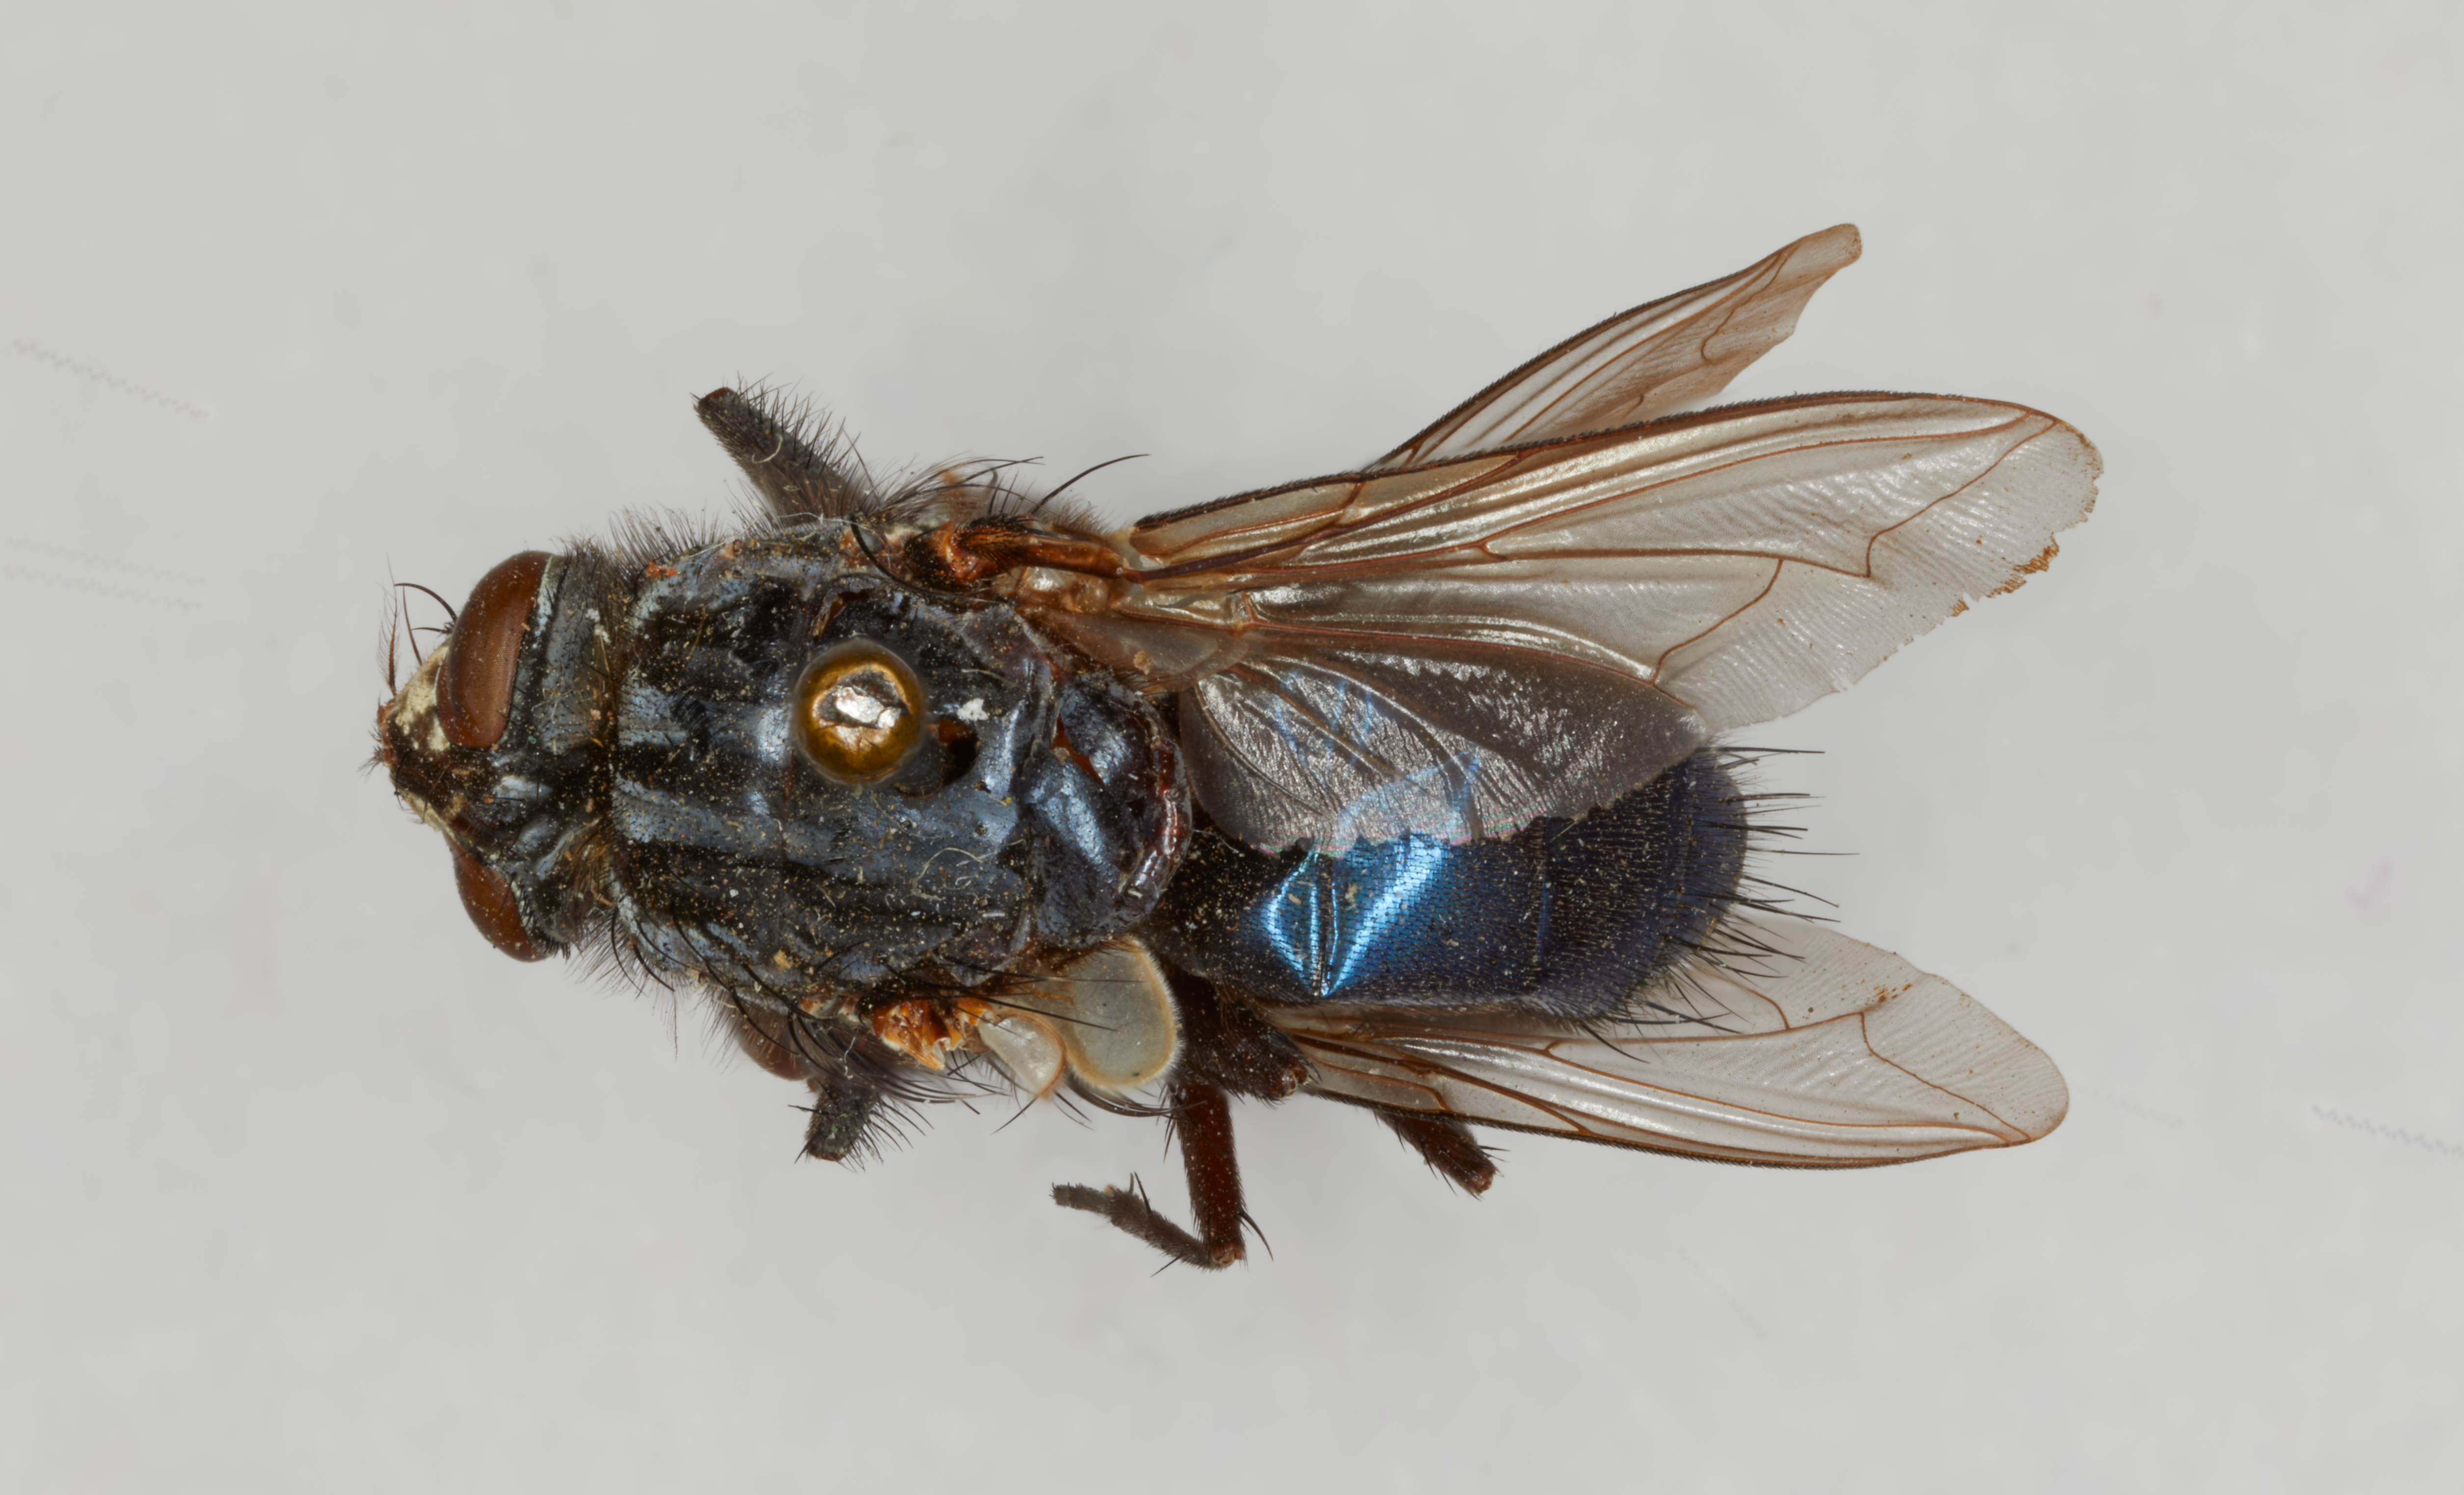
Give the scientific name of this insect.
Cynomyia elongata (also Cyanus elongatus)
